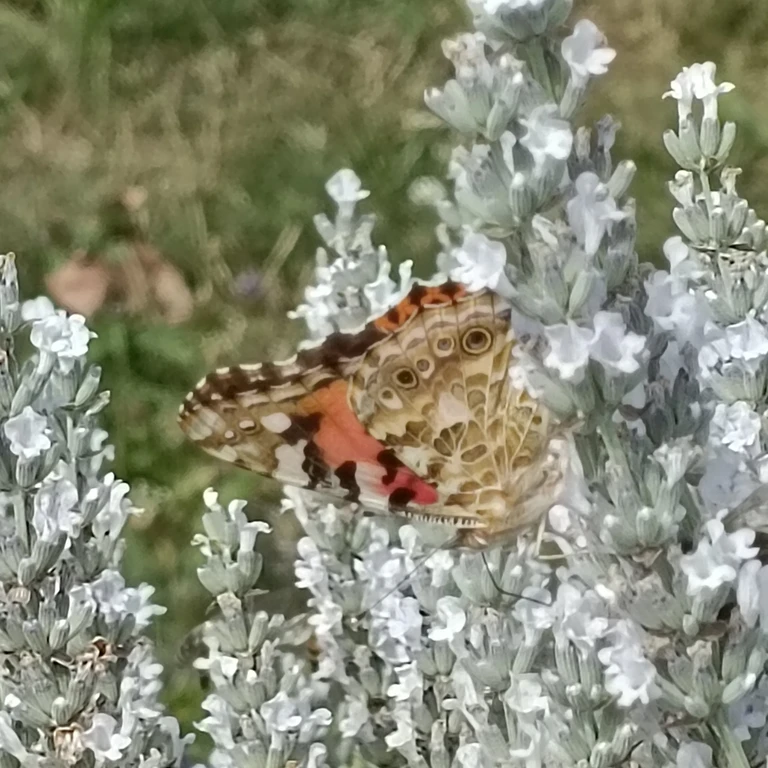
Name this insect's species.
Vanessa cardui
